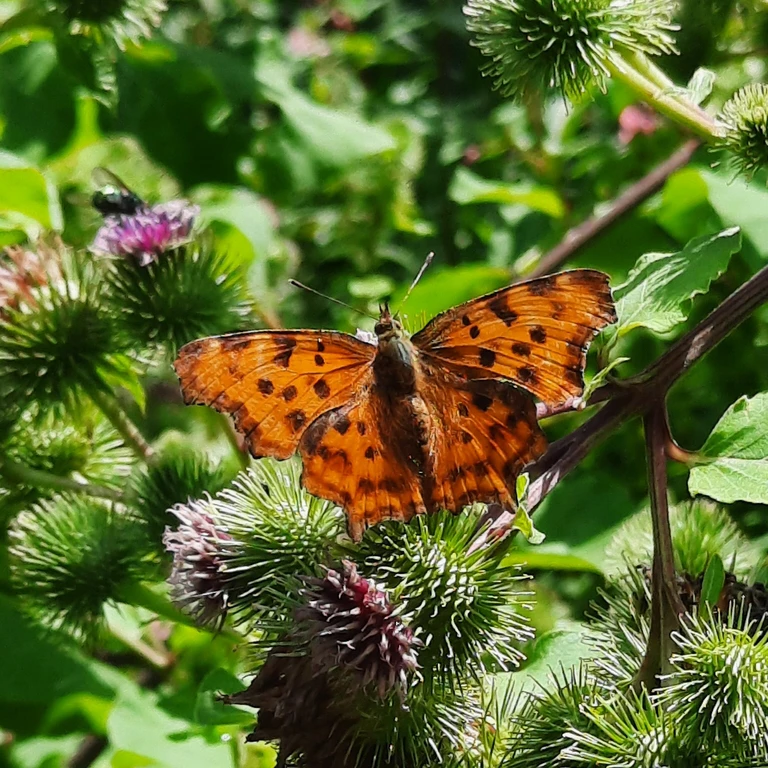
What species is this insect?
Polygonia c-album
